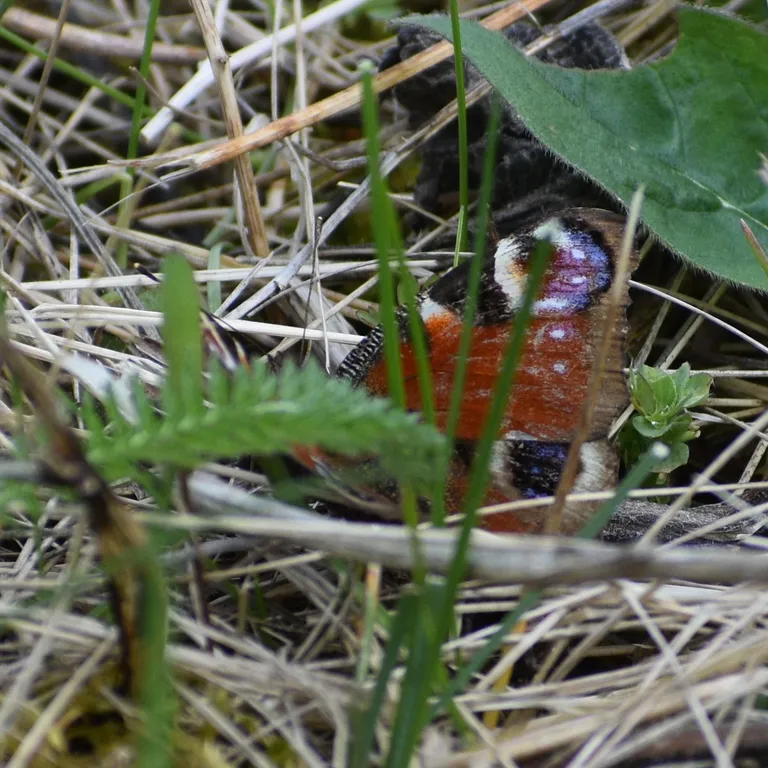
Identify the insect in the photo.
Aglais io
